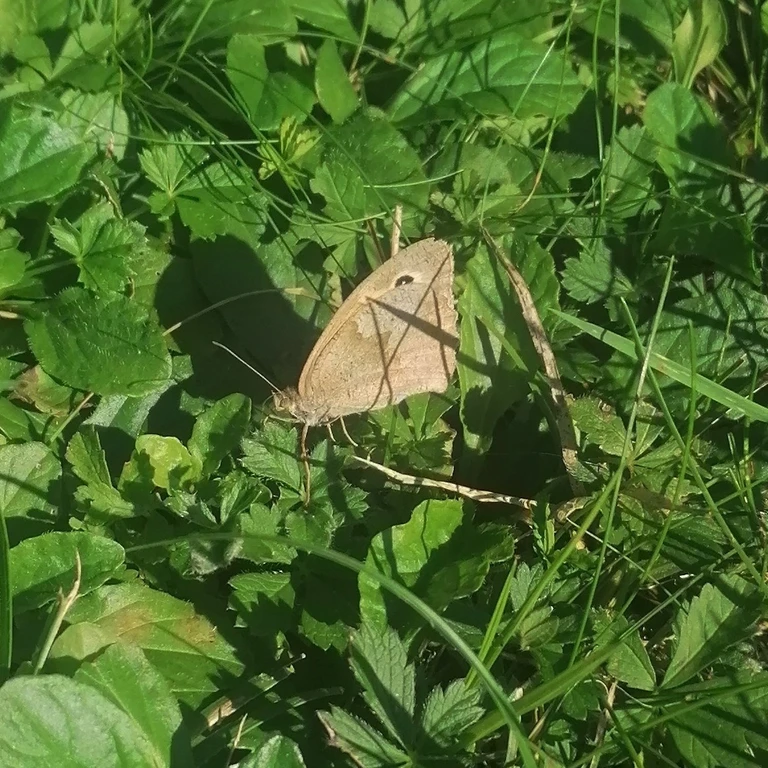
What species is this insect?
Maniola jurtina
